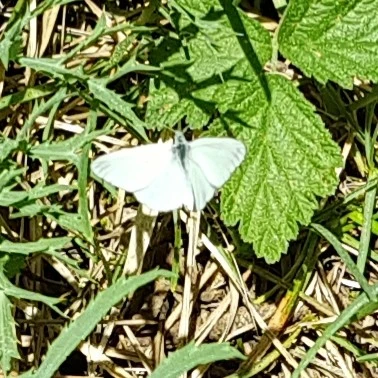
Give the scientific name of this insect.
Leptidea sinapis/juvernica
